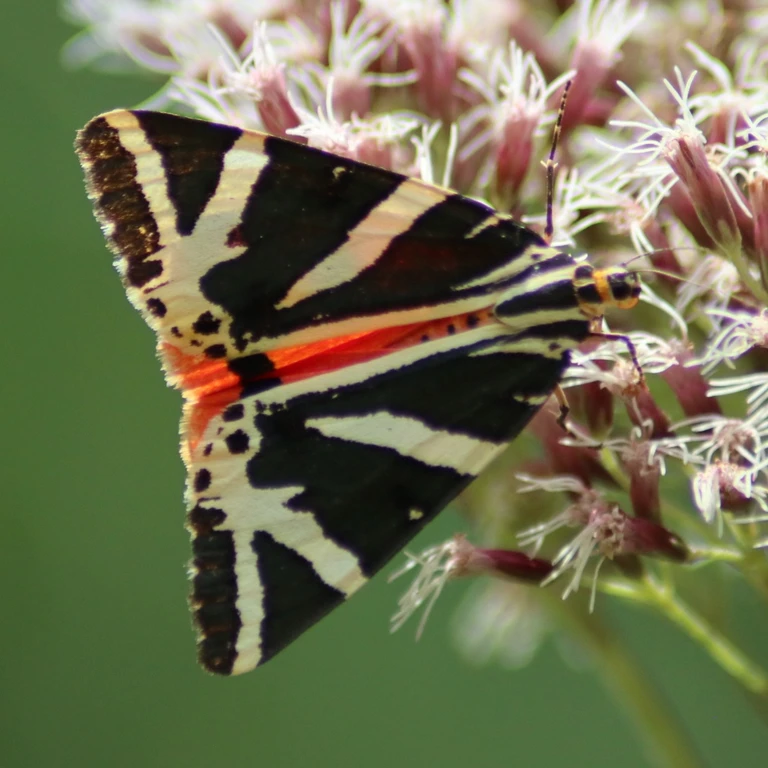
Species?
Euplagia quadripunctaria
